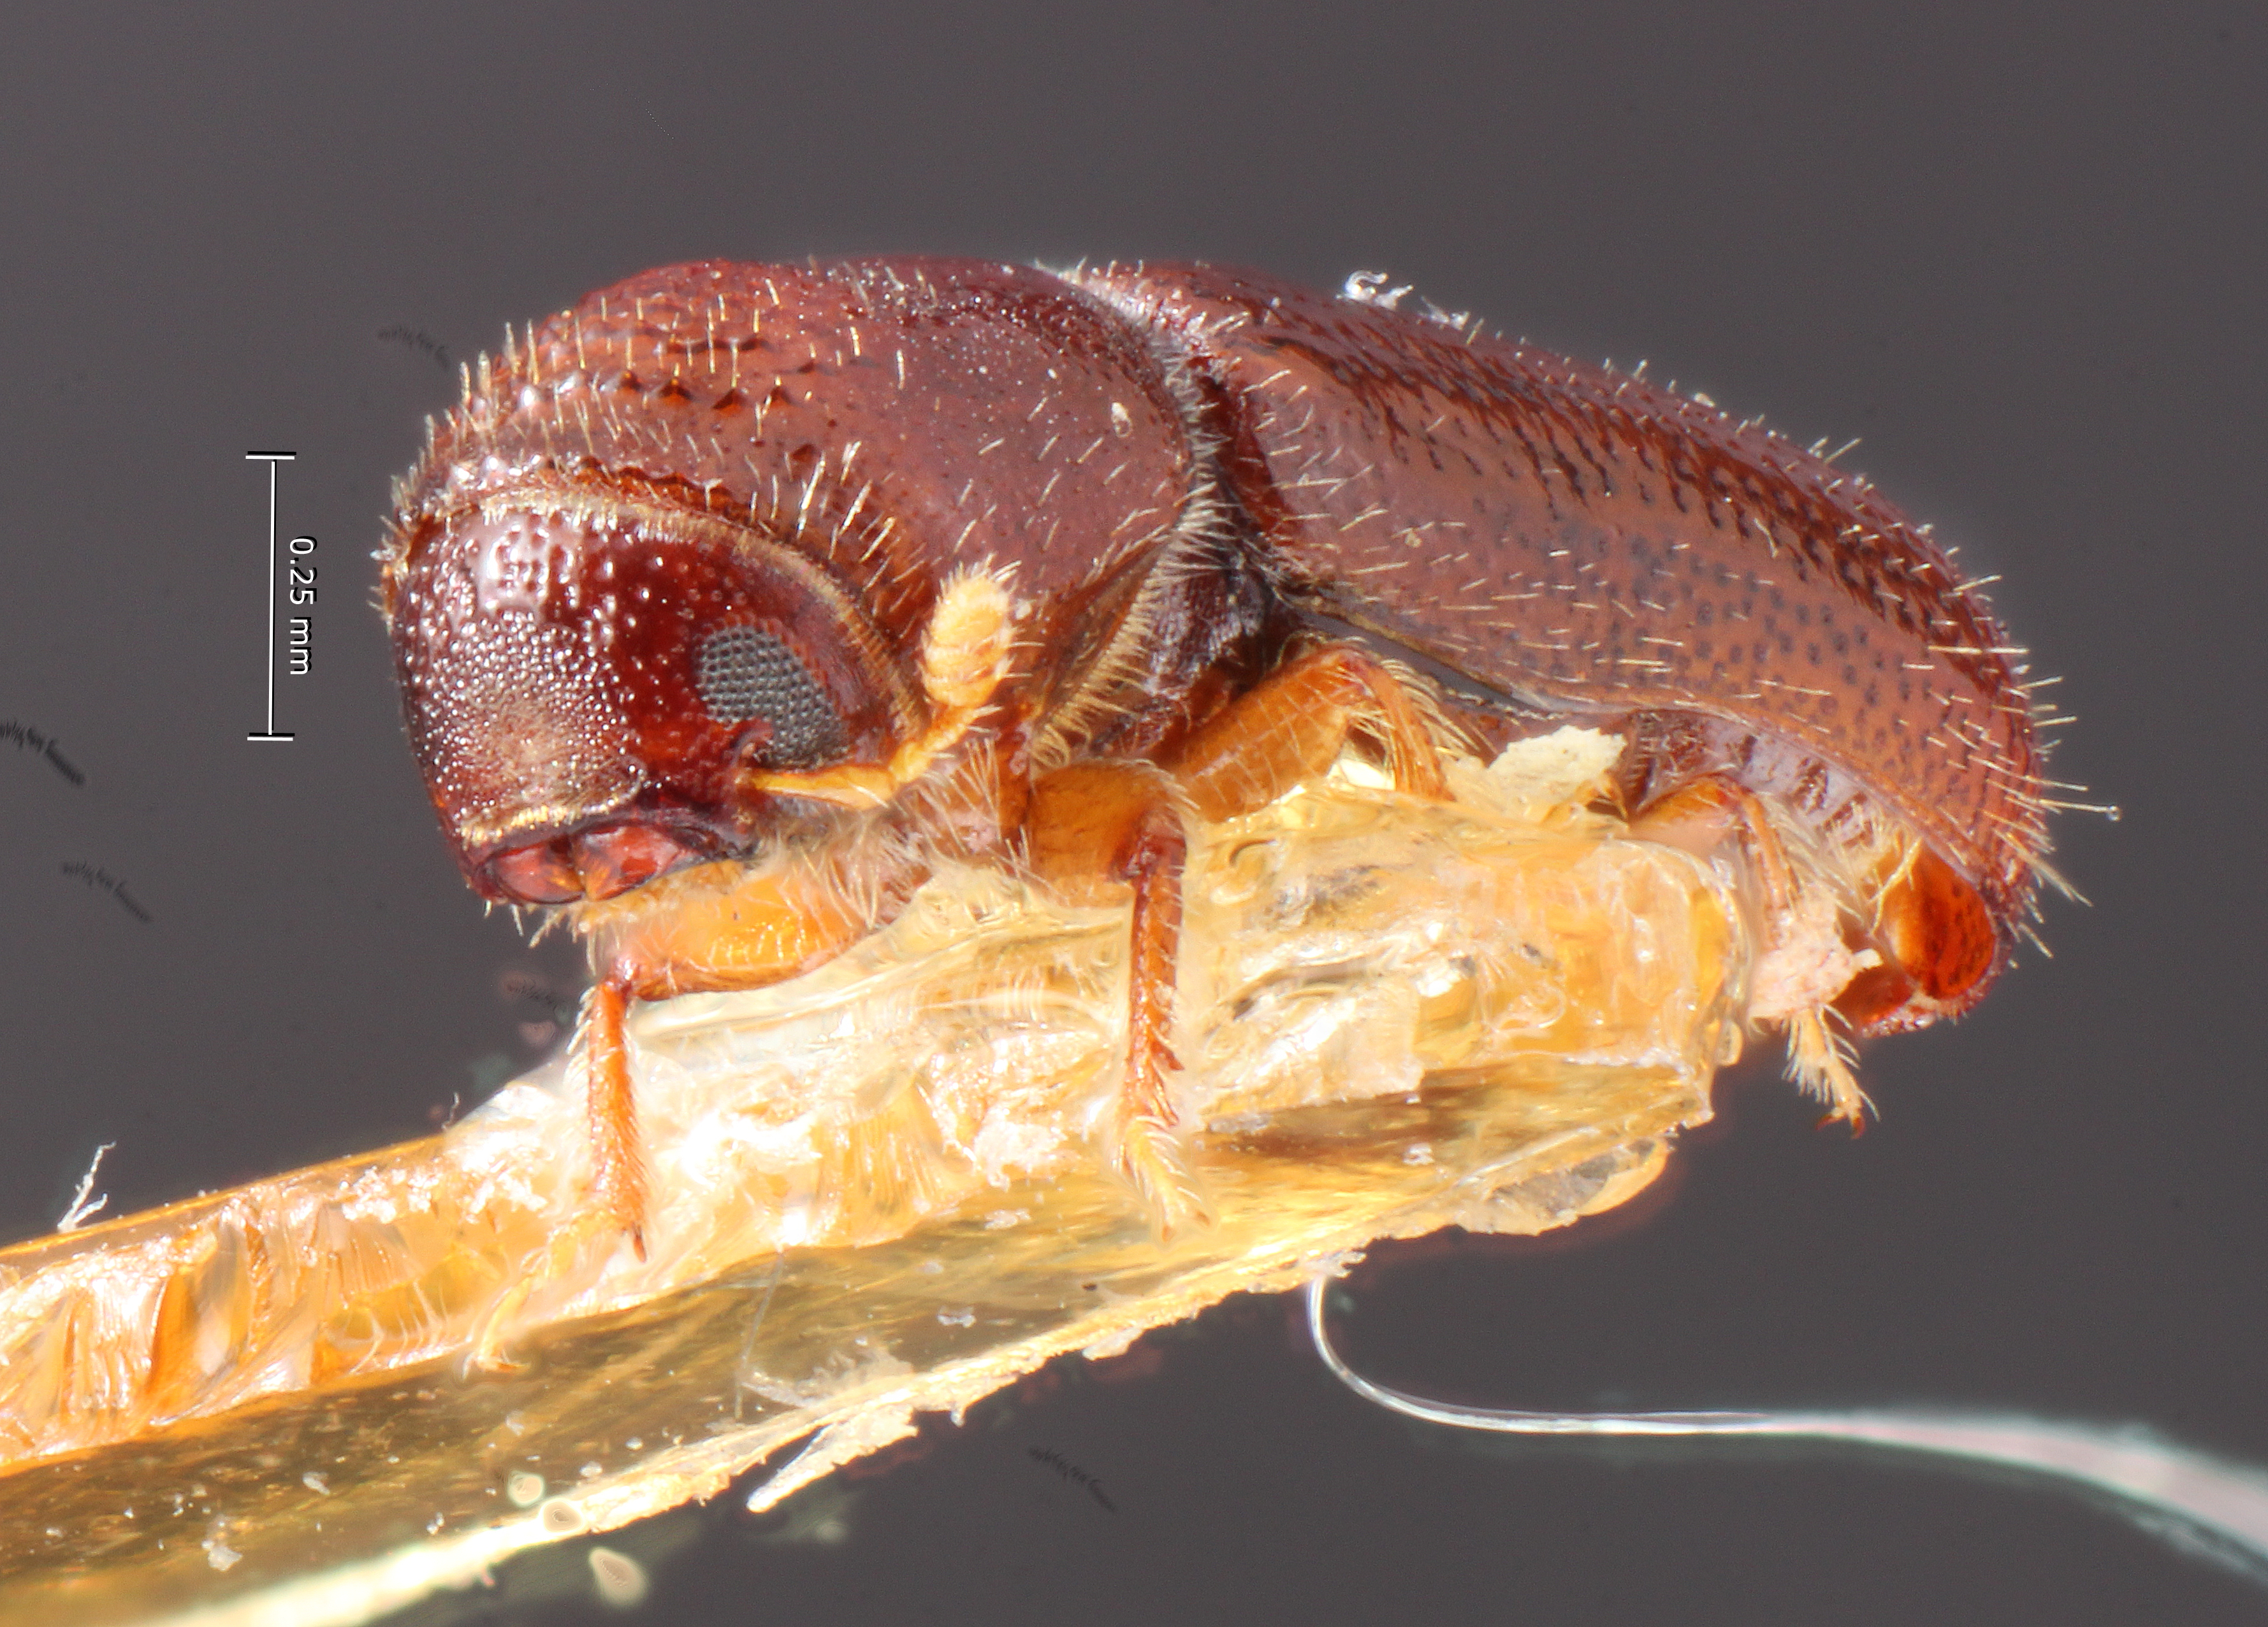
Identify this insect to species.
Pityophthorus murrayanae
